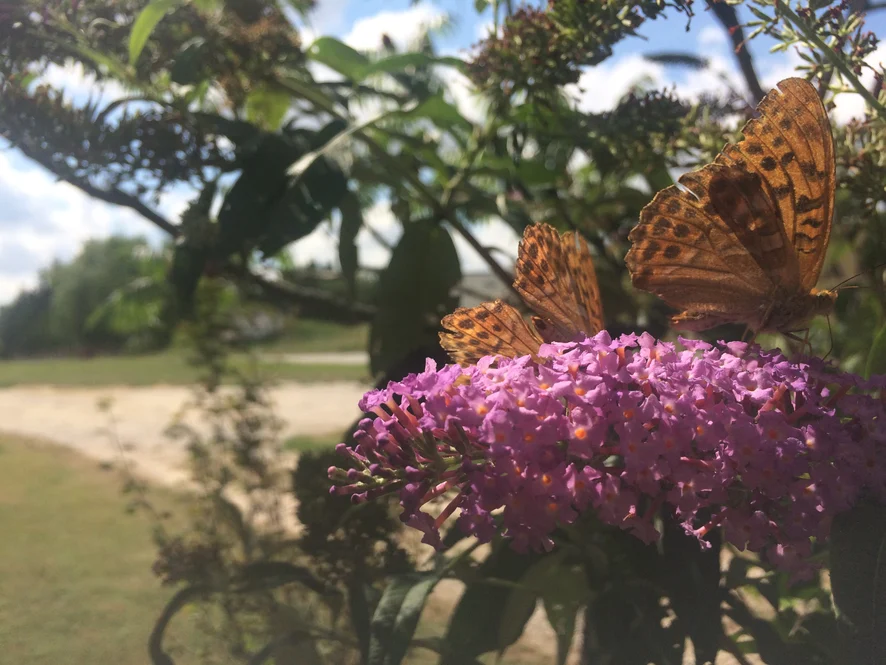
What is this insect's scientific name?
Argynnis paphia
